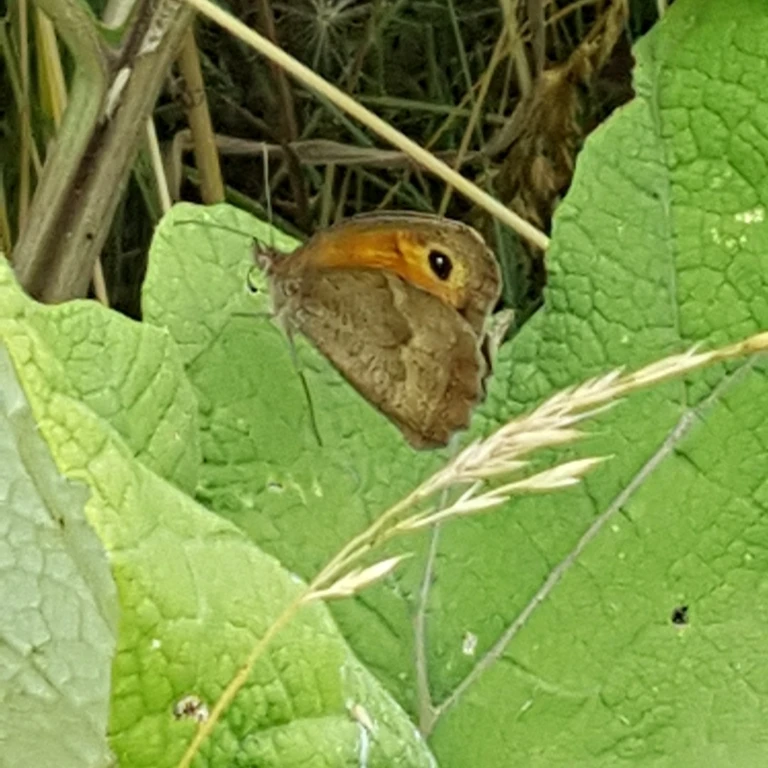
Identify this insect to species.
Maniola jurtina
